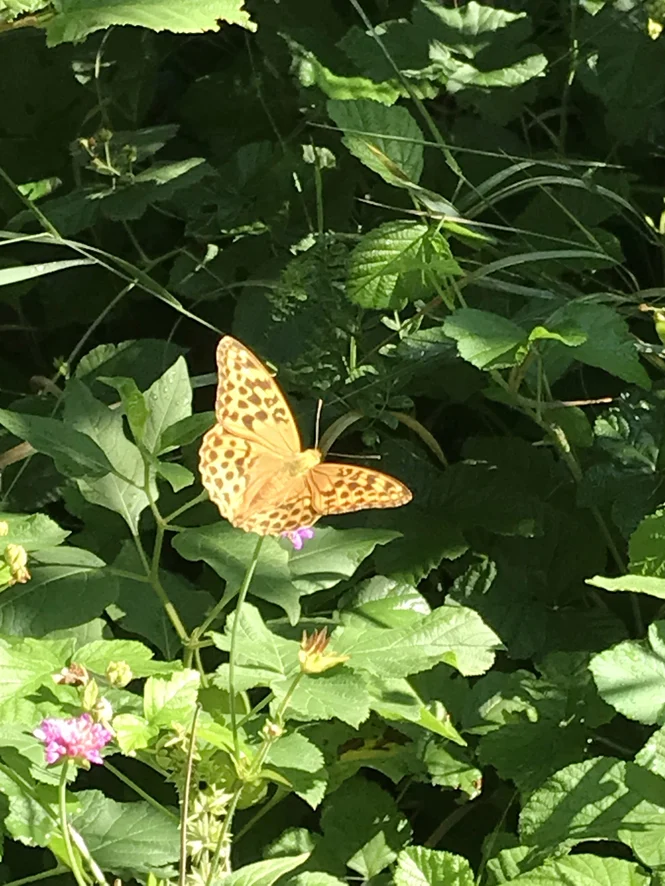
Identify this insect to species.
Argynnis paphia
